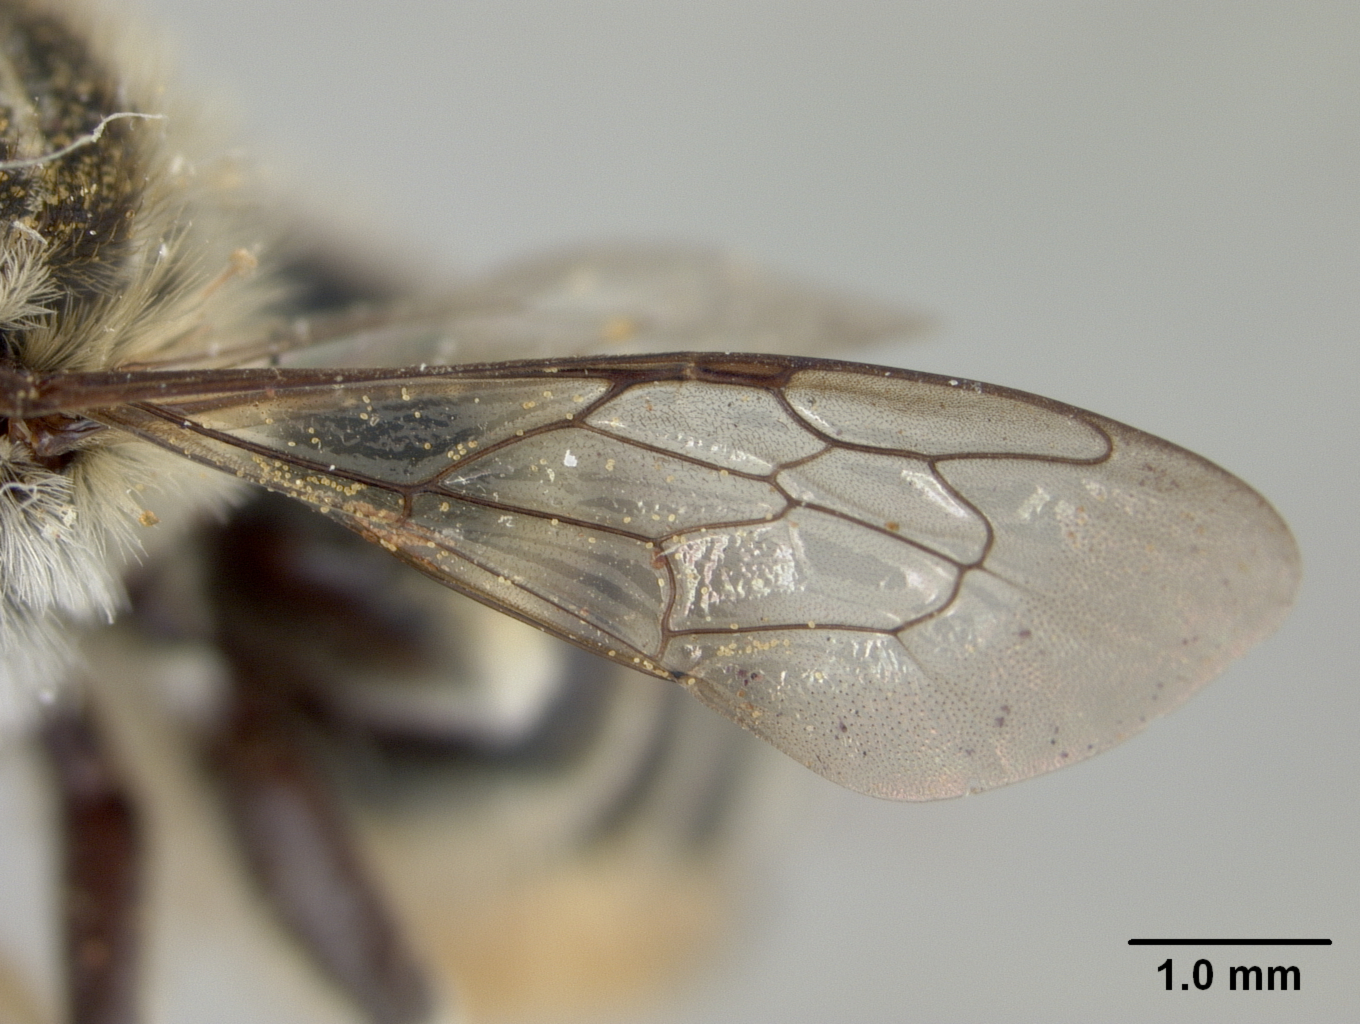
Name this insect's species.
Megachile abluta
